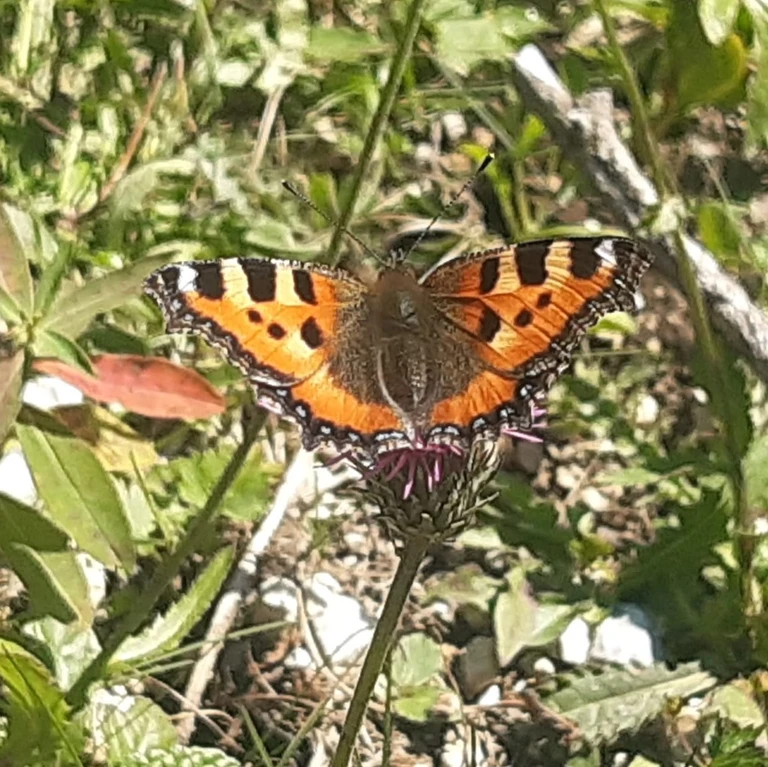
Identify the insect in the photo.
Aglais urticae
